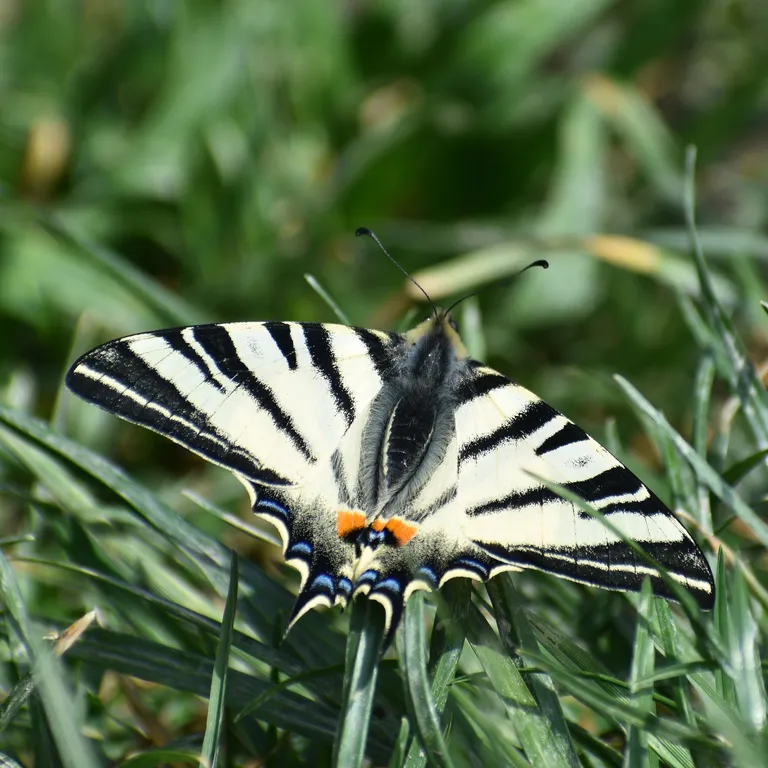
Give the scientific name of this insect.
Iphiclides podalirius
